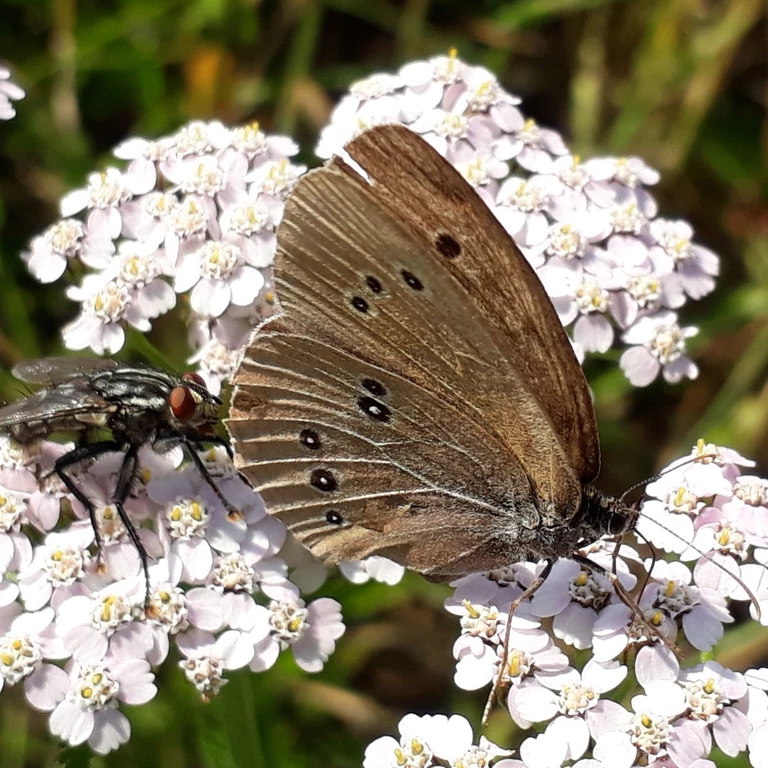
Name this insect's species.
Aphantopus hyperantus
